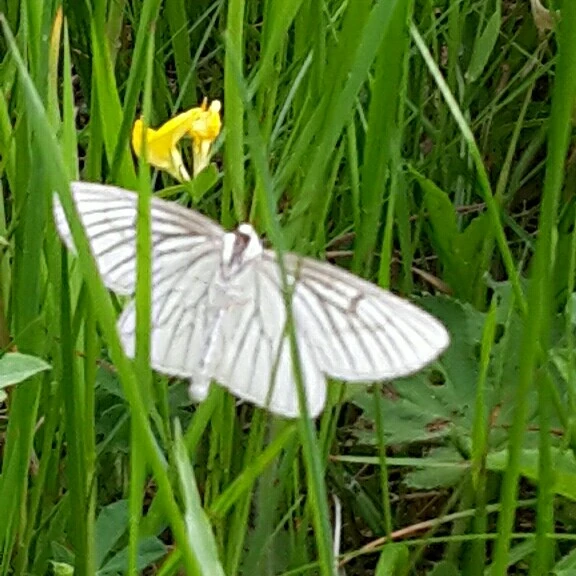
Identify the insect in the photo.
Siona lineata
